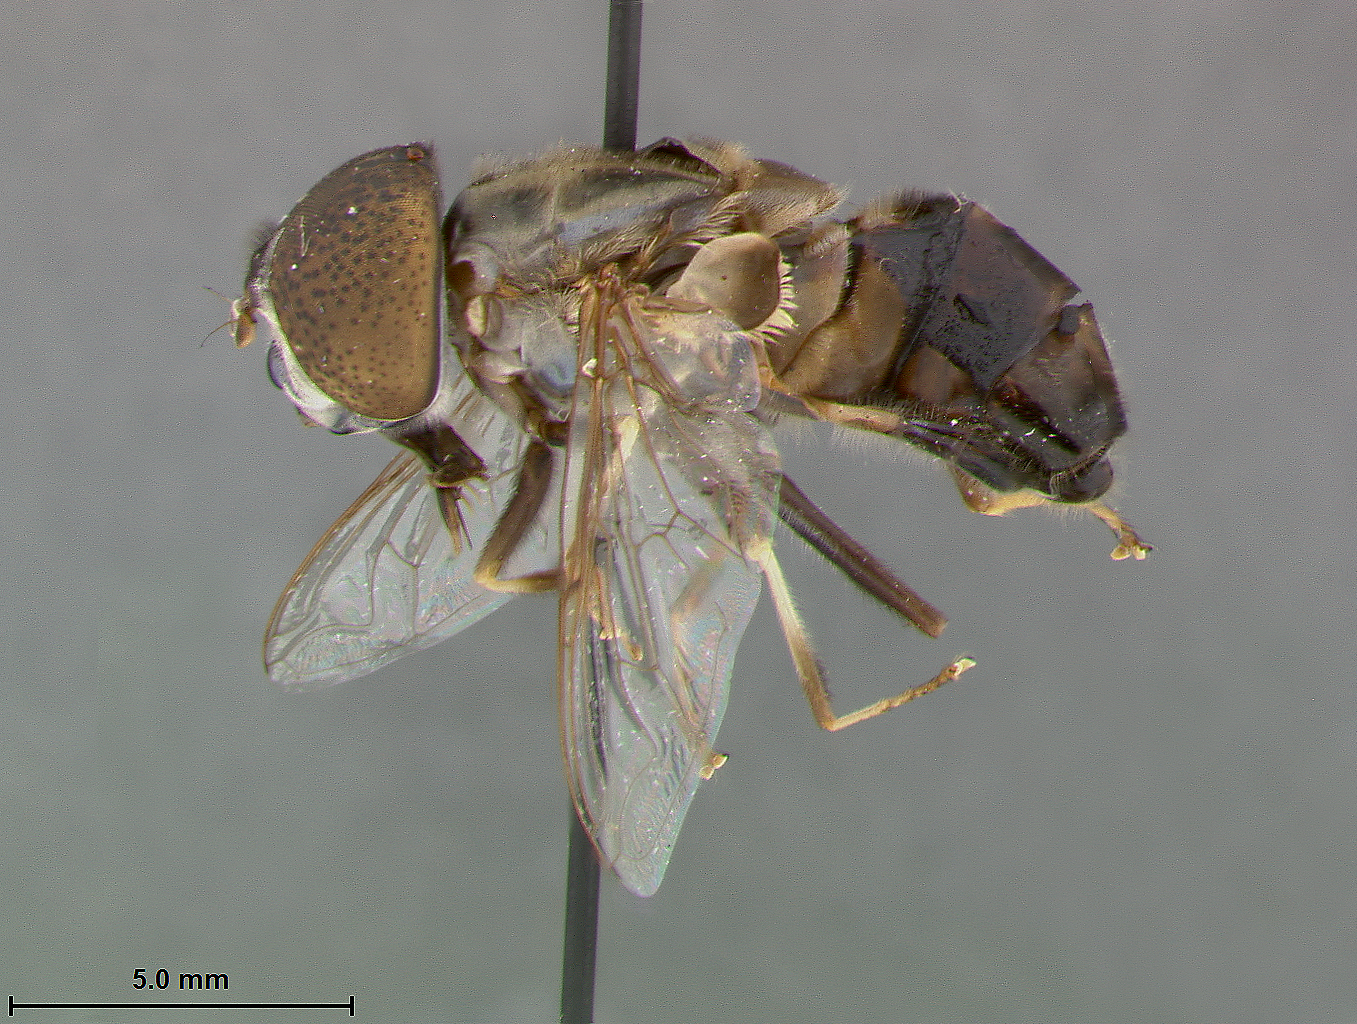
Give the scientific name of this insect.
Lathyrophthalmus viridescens
